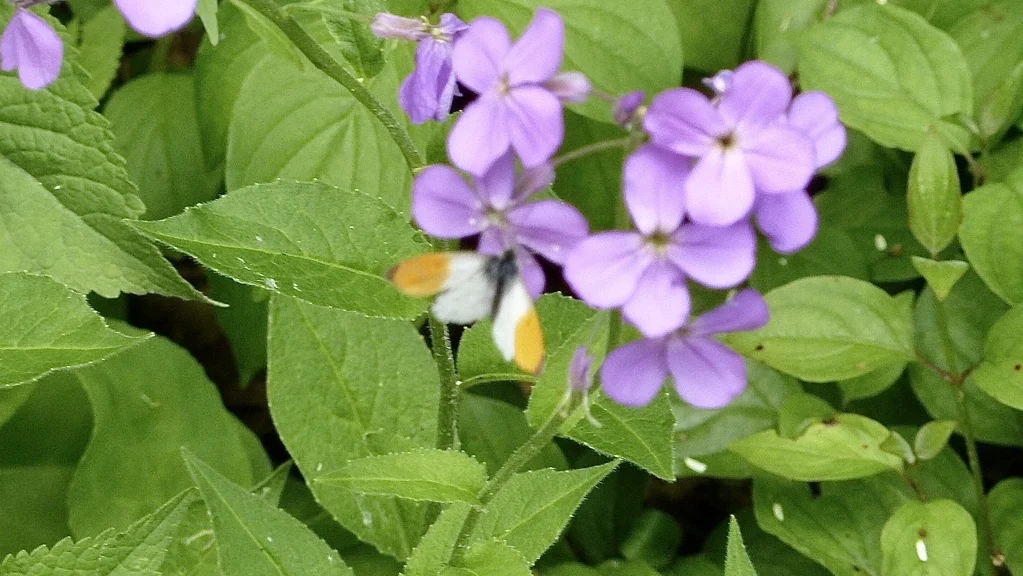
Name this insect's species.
Anthocharis cardamines
